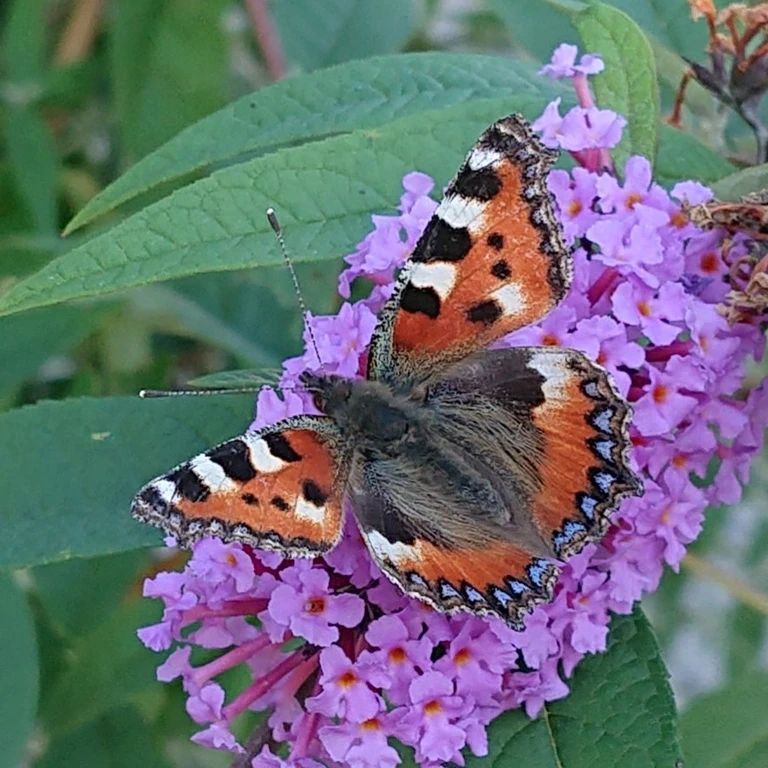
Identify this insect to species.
Aglais urticae
